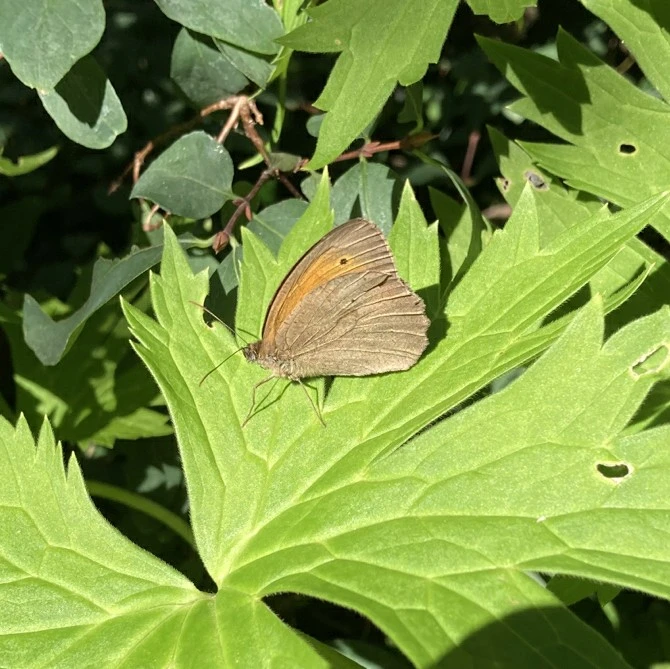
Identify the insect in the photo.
Maniola jurtina
